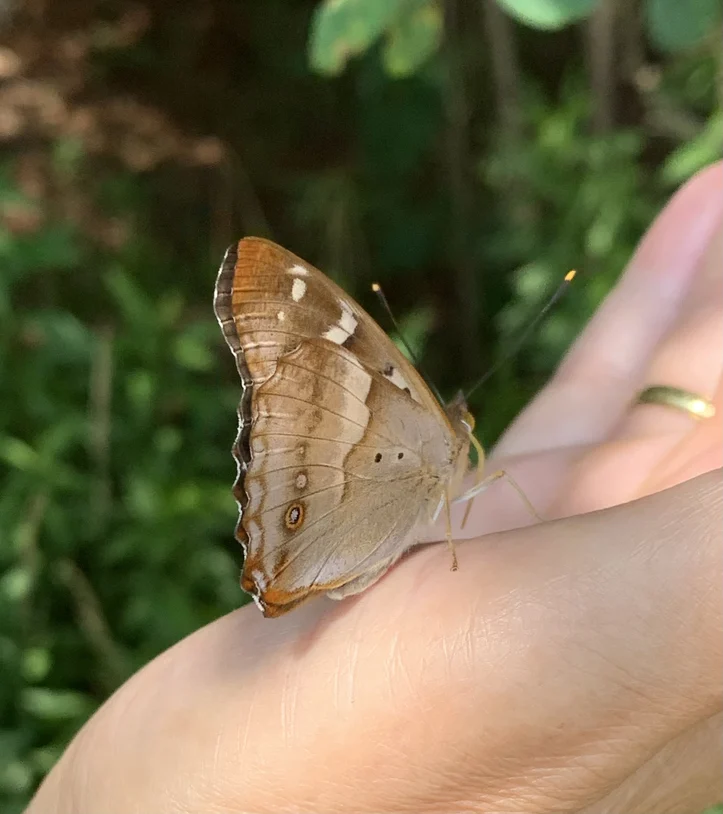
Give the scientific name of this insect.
Apatura ilia
